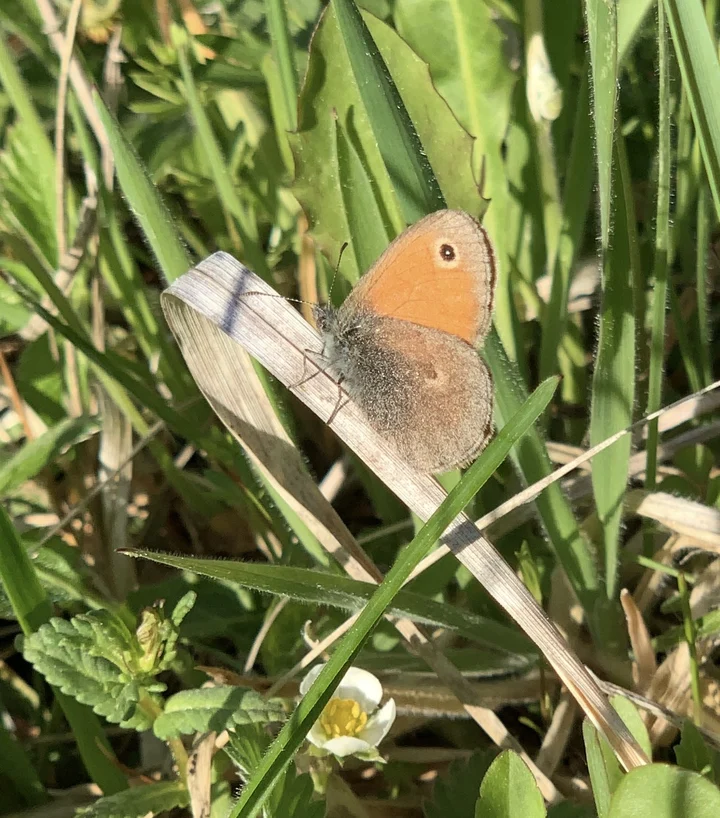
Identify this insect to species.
Coenonympha pamphilus
